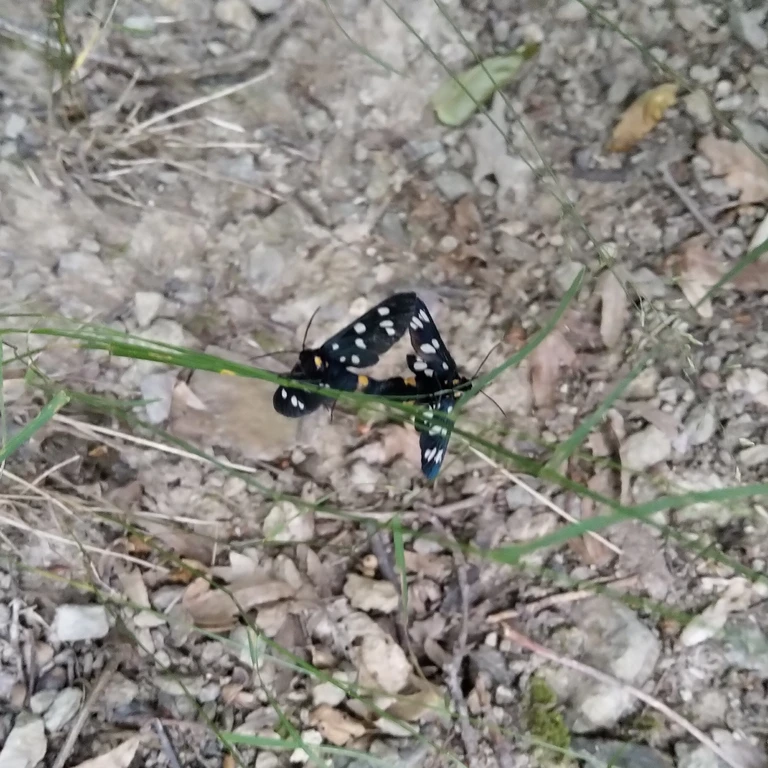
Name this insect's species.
Amata phegea
